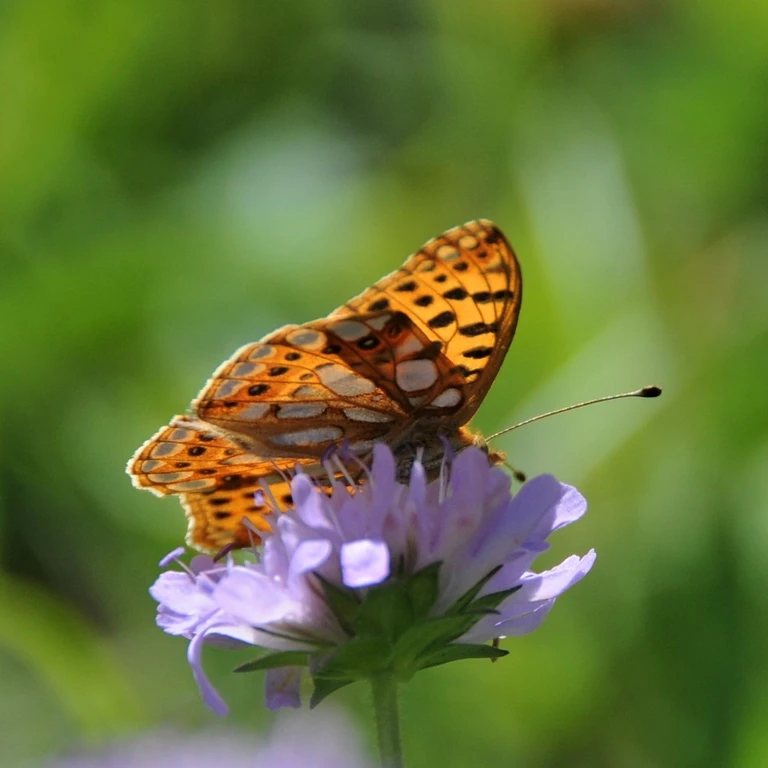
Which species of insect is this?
Issoria lathonia
